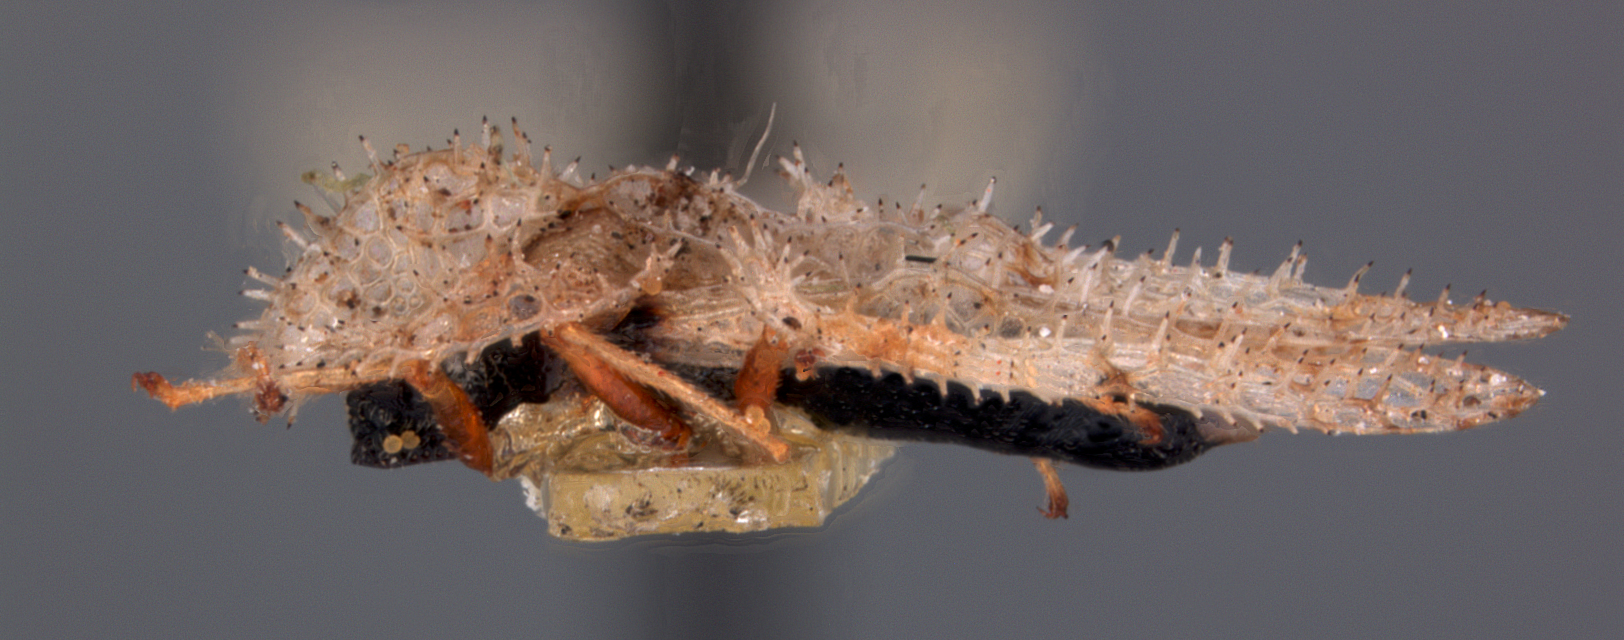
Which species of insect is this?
Corythucha compta
